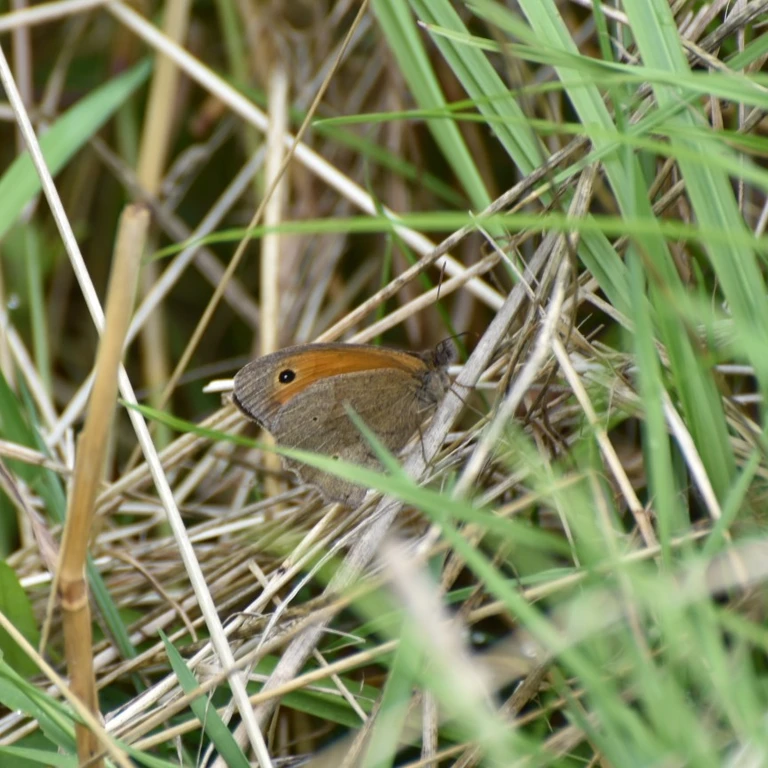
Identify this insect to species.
Maniola jurtina
